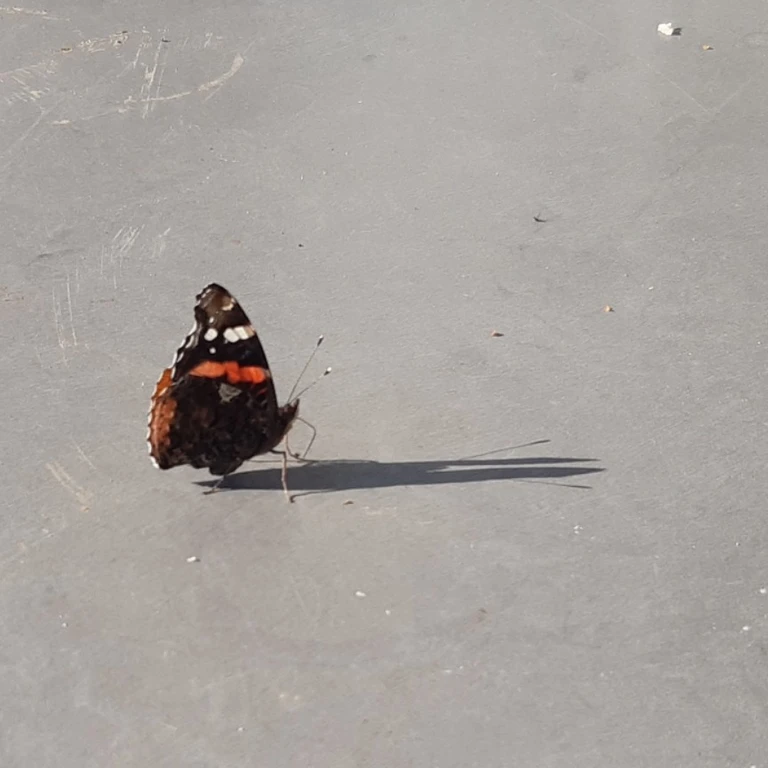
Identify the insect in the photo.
Vanessa atalanta
